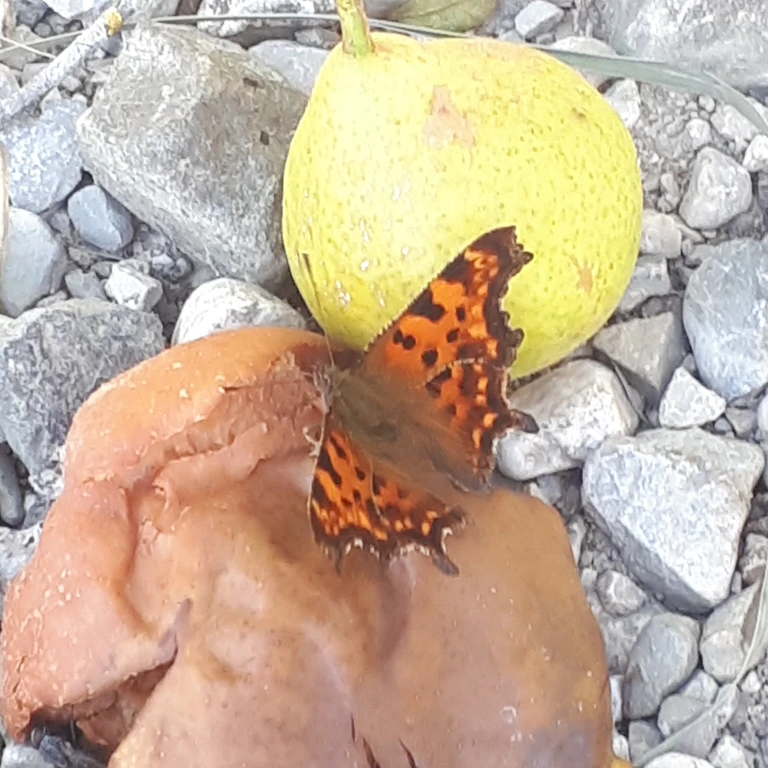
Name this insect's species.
Polygonia c-album
